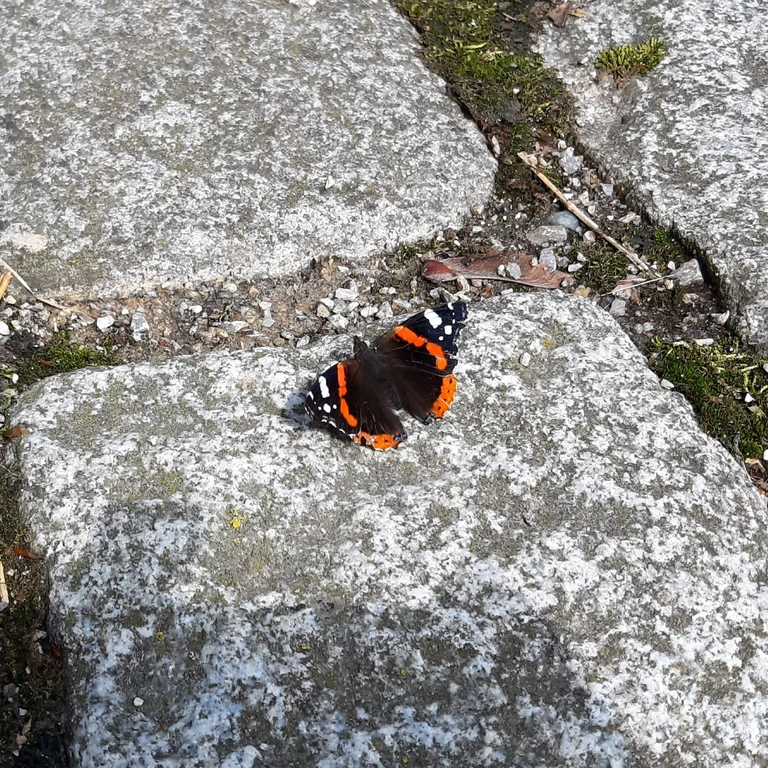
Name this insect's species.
Vanessa atalanta
